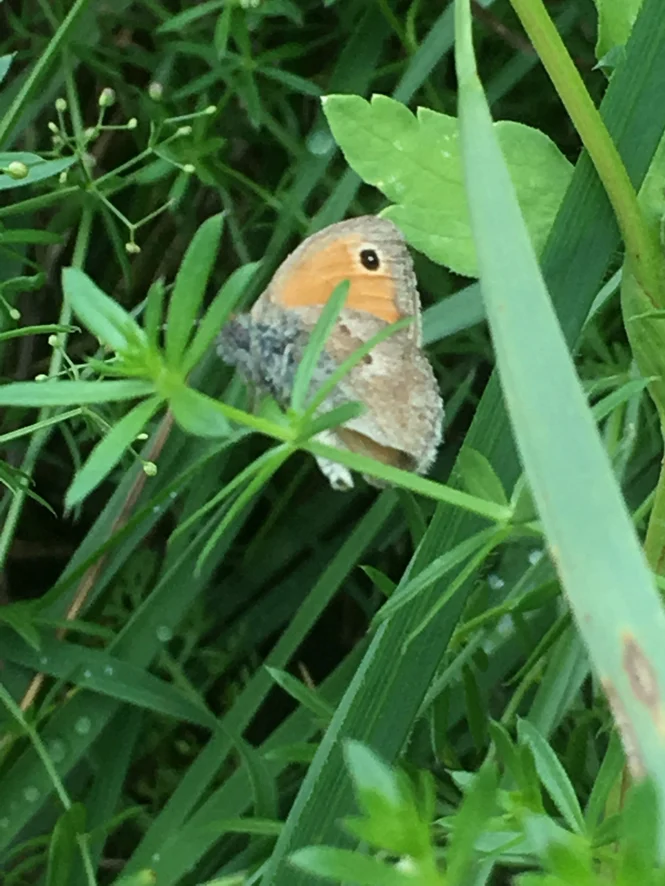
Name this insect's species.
Coenonympha pamphilus
